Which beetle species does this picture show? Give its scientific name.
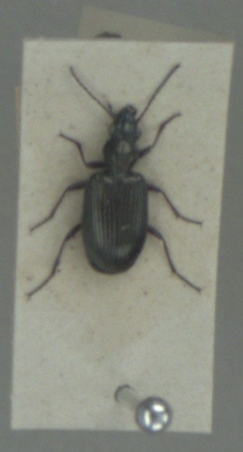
Bembidion tetracolum
